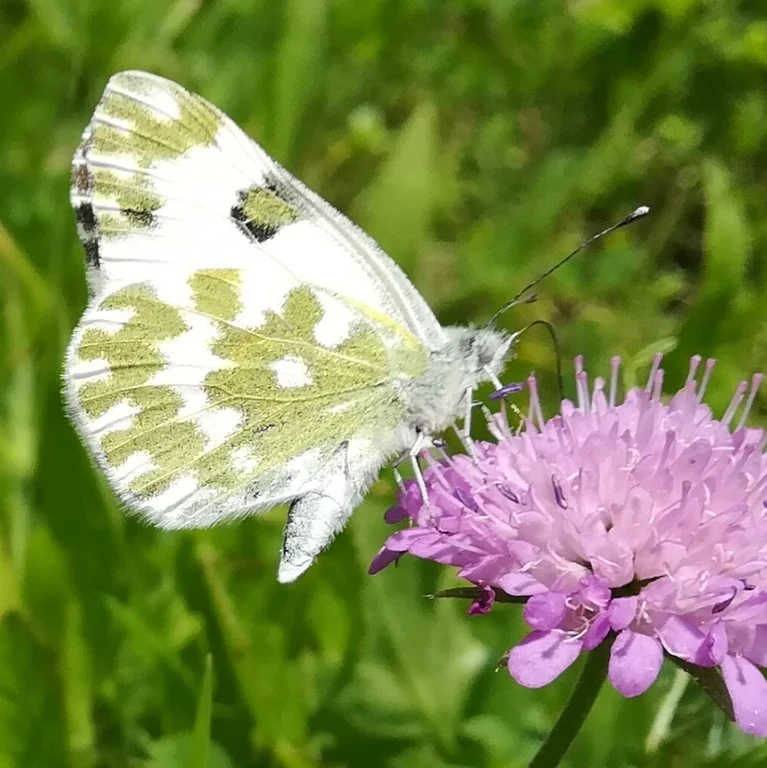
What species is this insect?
Pontia edusa
